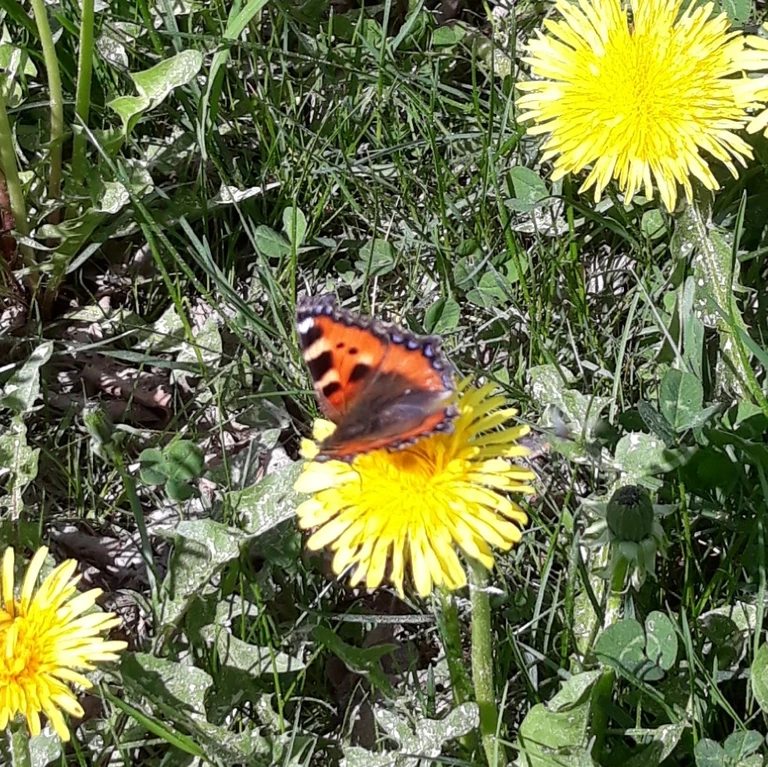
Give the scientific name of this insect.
Aglais urticae
